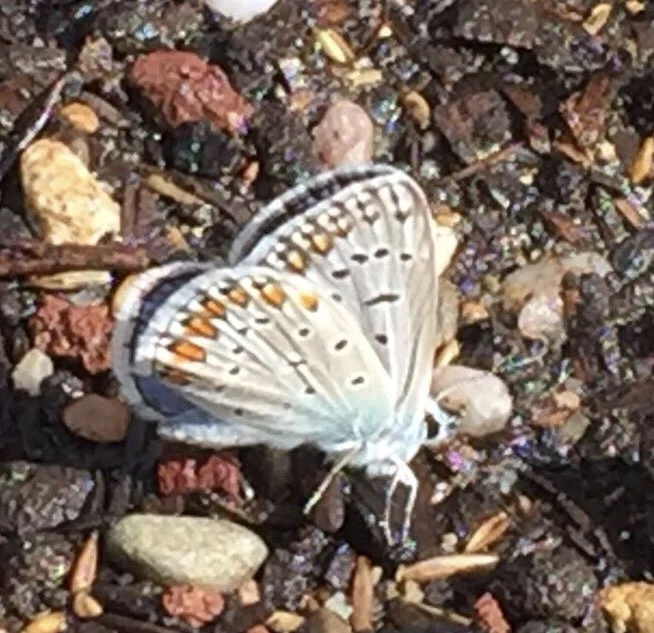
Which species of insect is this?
Polyommatus icarus
